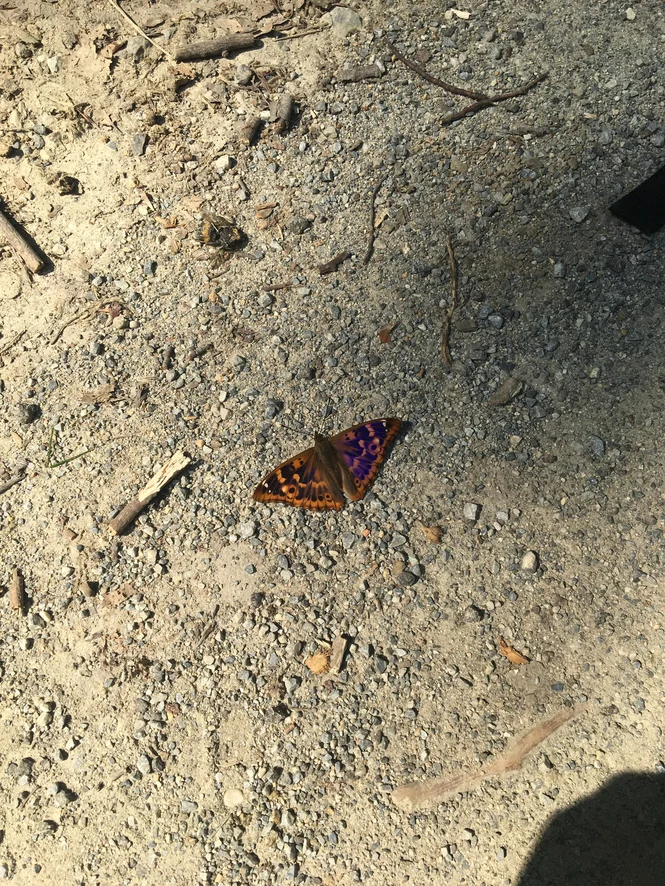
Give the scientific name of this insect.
Apatura ilia
